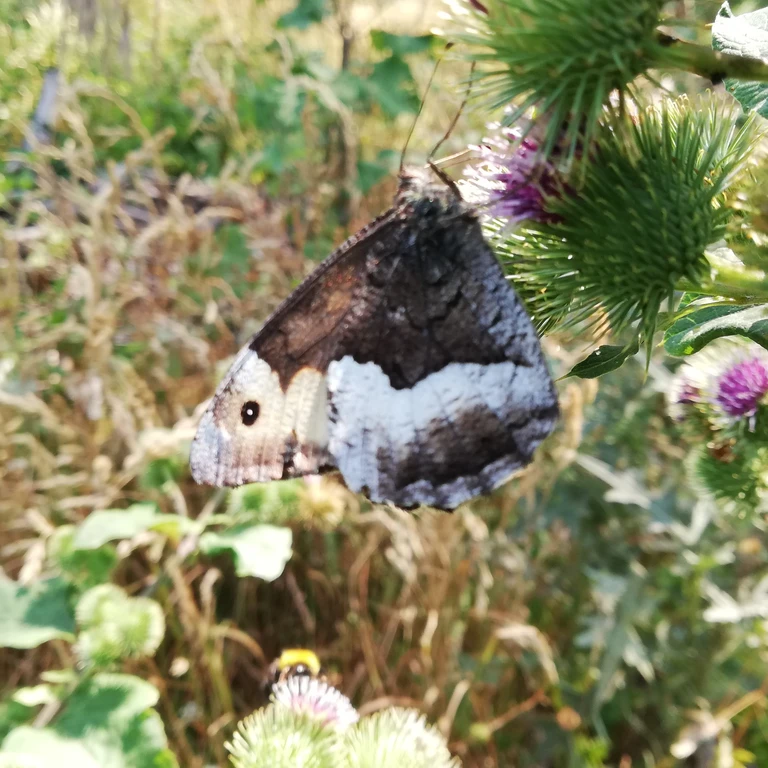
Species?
Hipparchia alcyone
